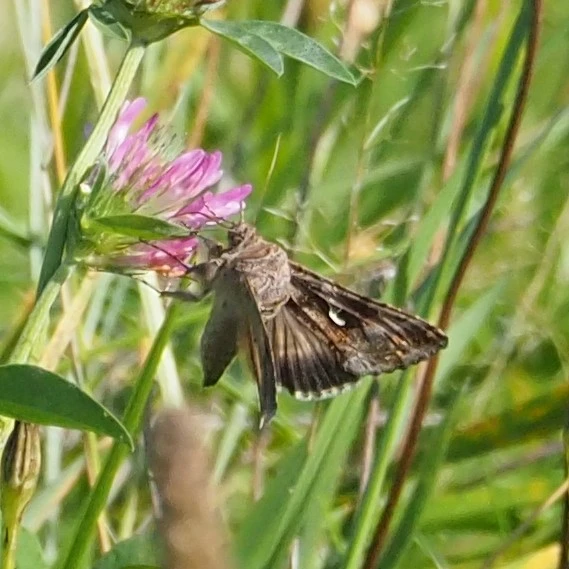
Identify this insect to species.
Autographa gamma
